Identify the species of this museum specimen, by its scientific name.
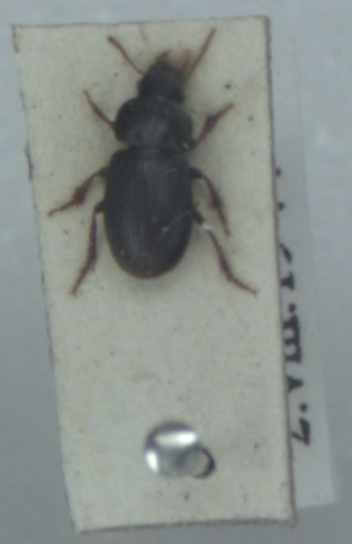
Harpalus pumilus
